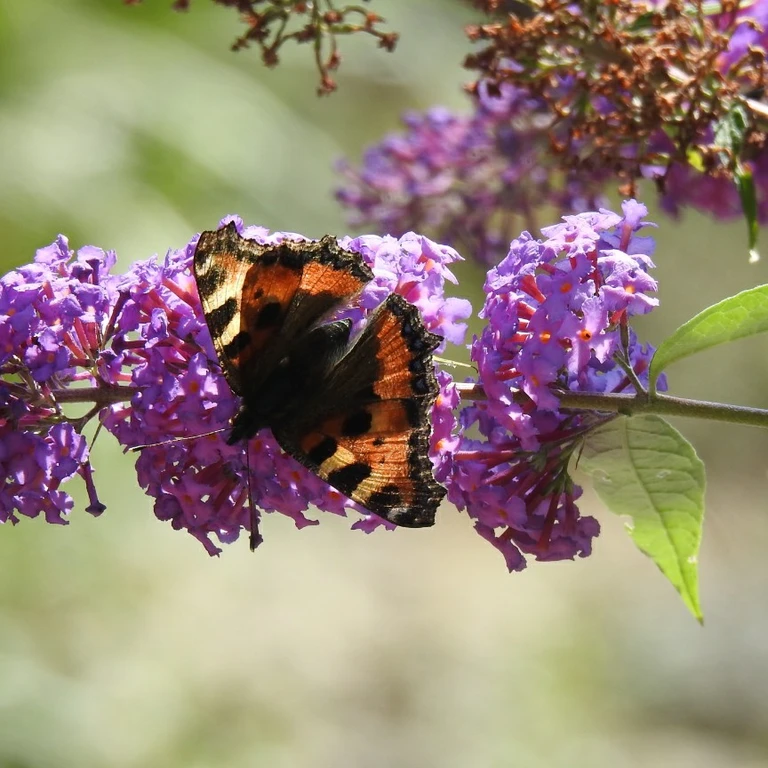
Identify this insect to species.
Aglais urticae
